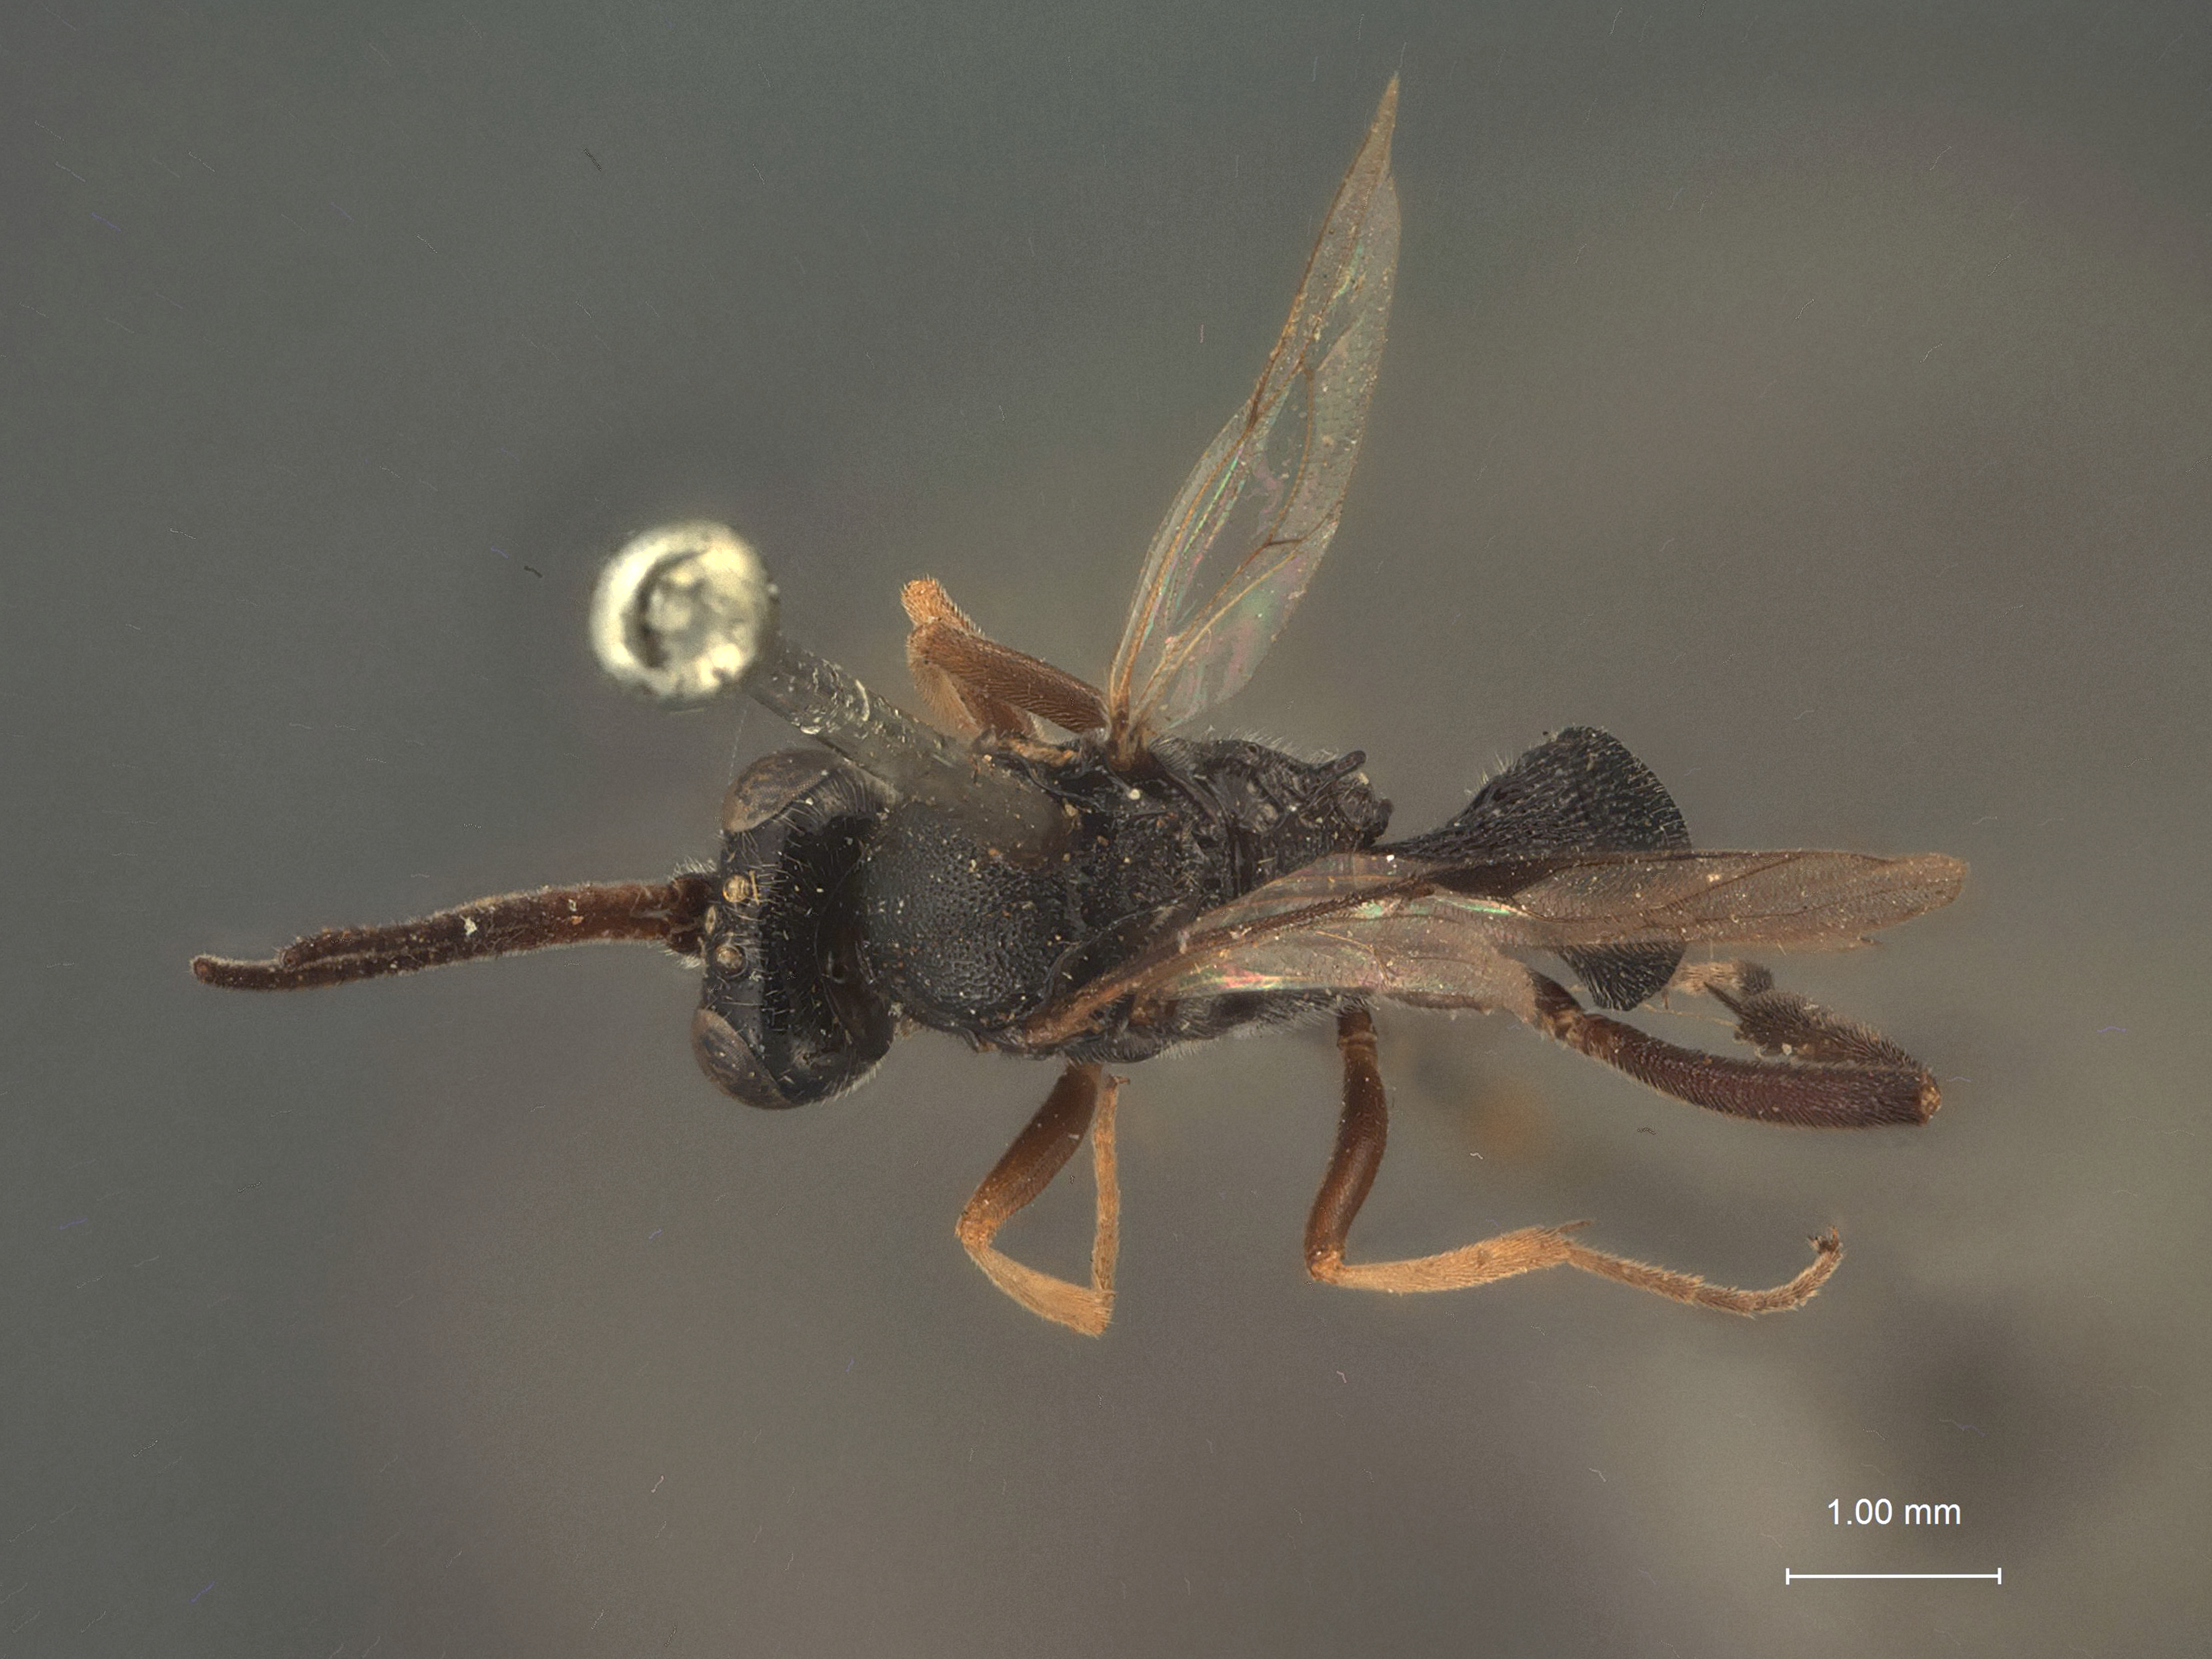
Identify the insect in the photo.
Rothneyia insularis
